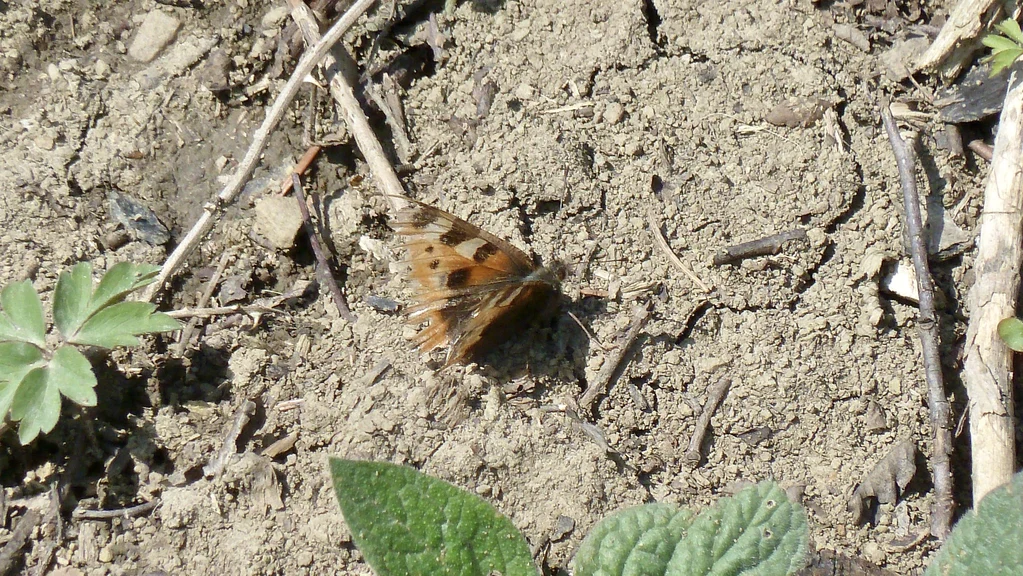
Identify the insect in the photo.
Aglais urticae
